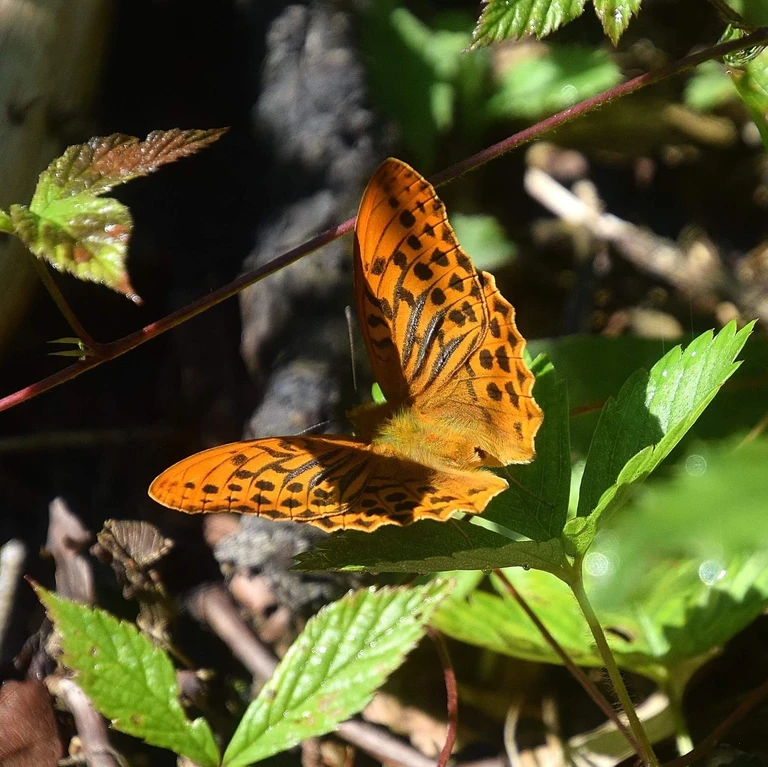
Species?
Argynnis paphia
